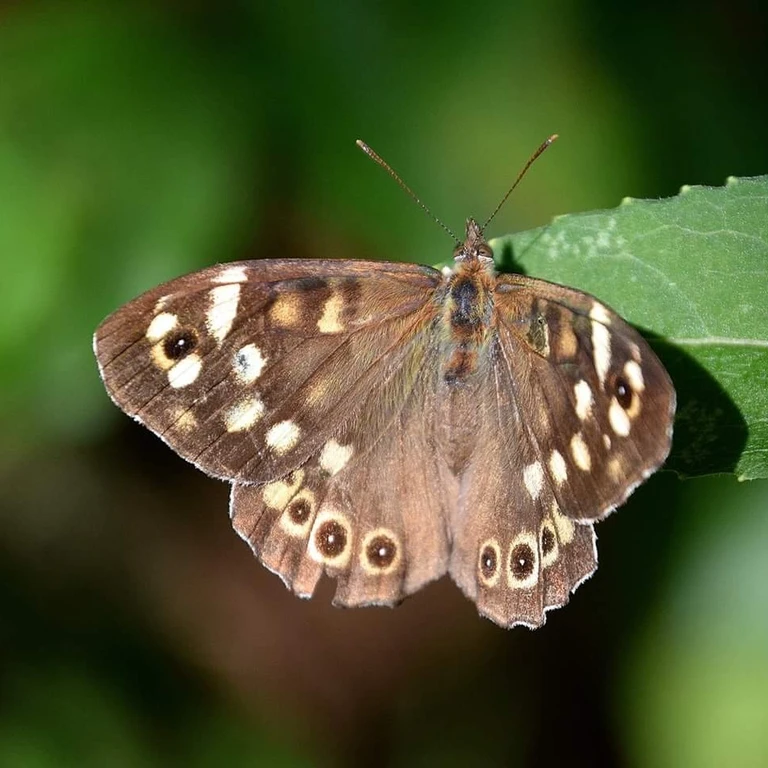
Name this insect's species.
Pararge aegeria
